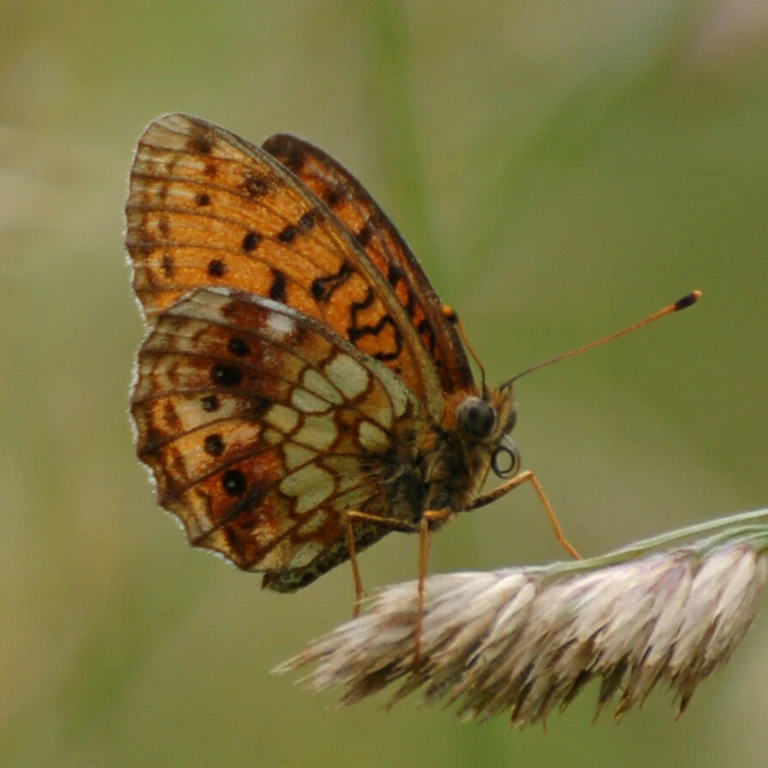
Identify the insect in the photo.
Brenthis ino
